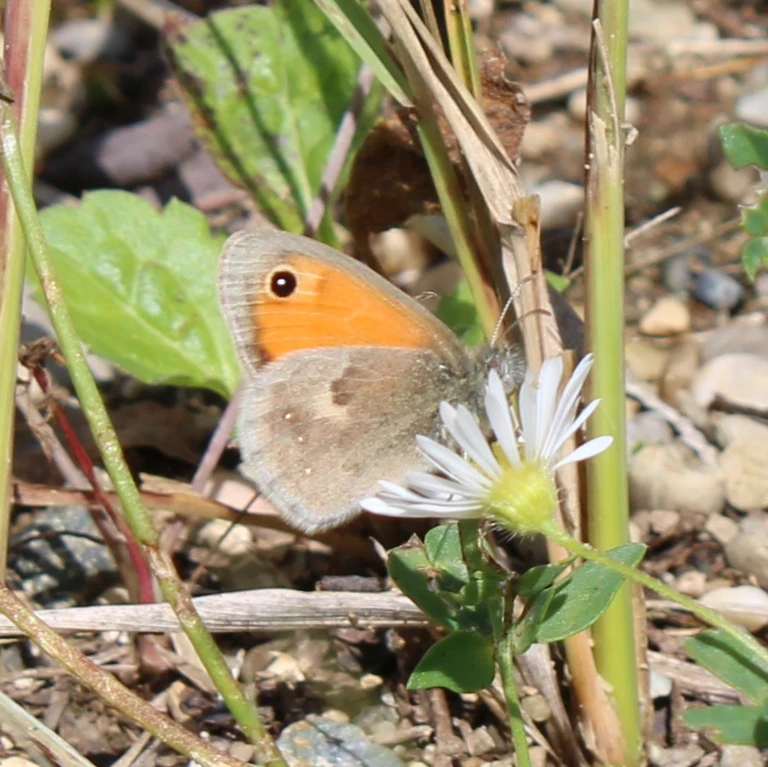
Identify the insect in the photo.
Coenonympha pamphilus
